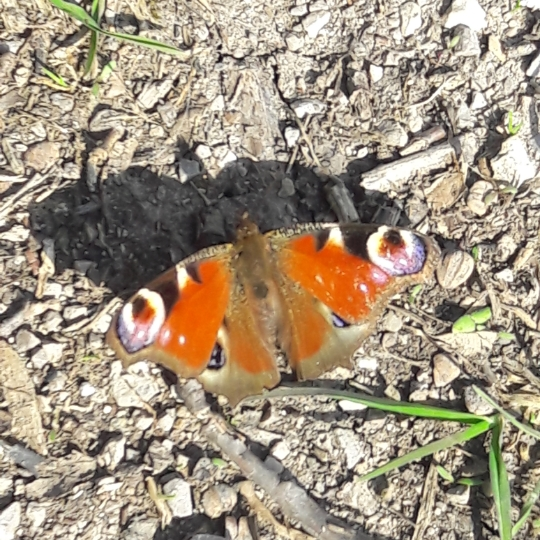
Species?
Aglais io
